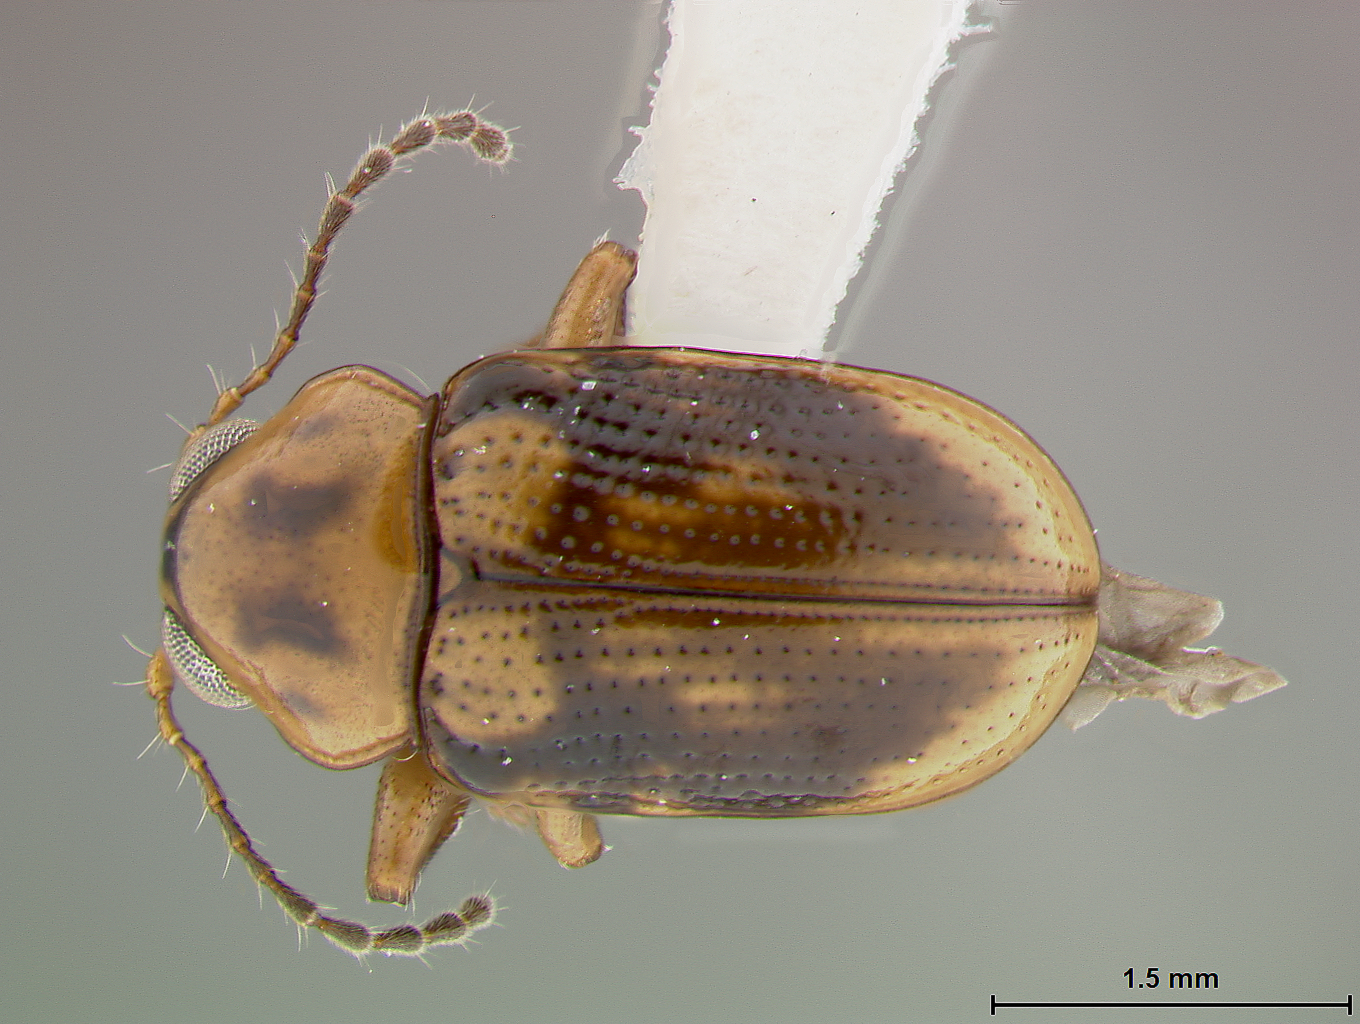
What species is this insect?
Metachroma rhizophorae
